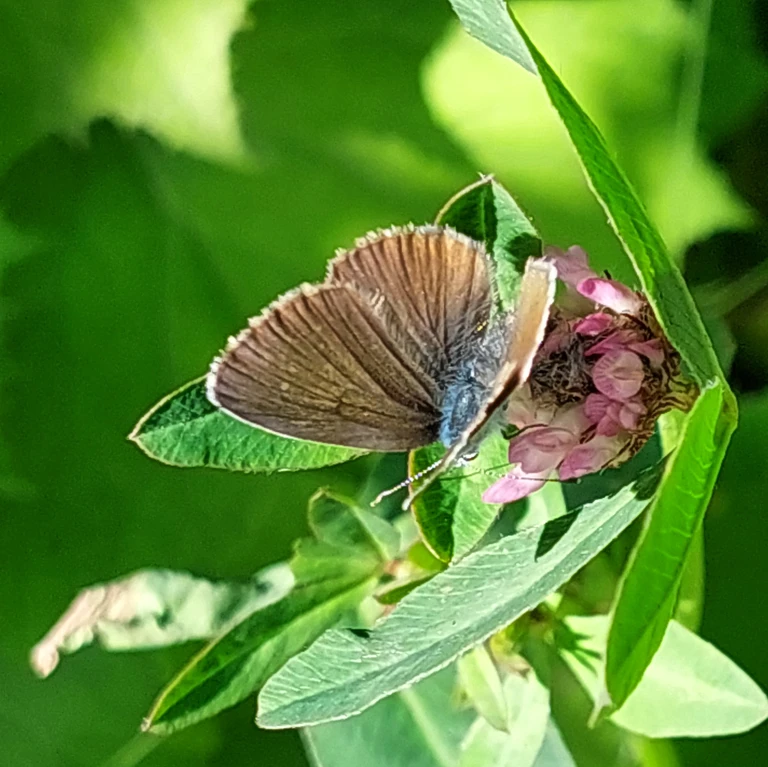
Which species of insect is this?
Cyaniris semiargus
